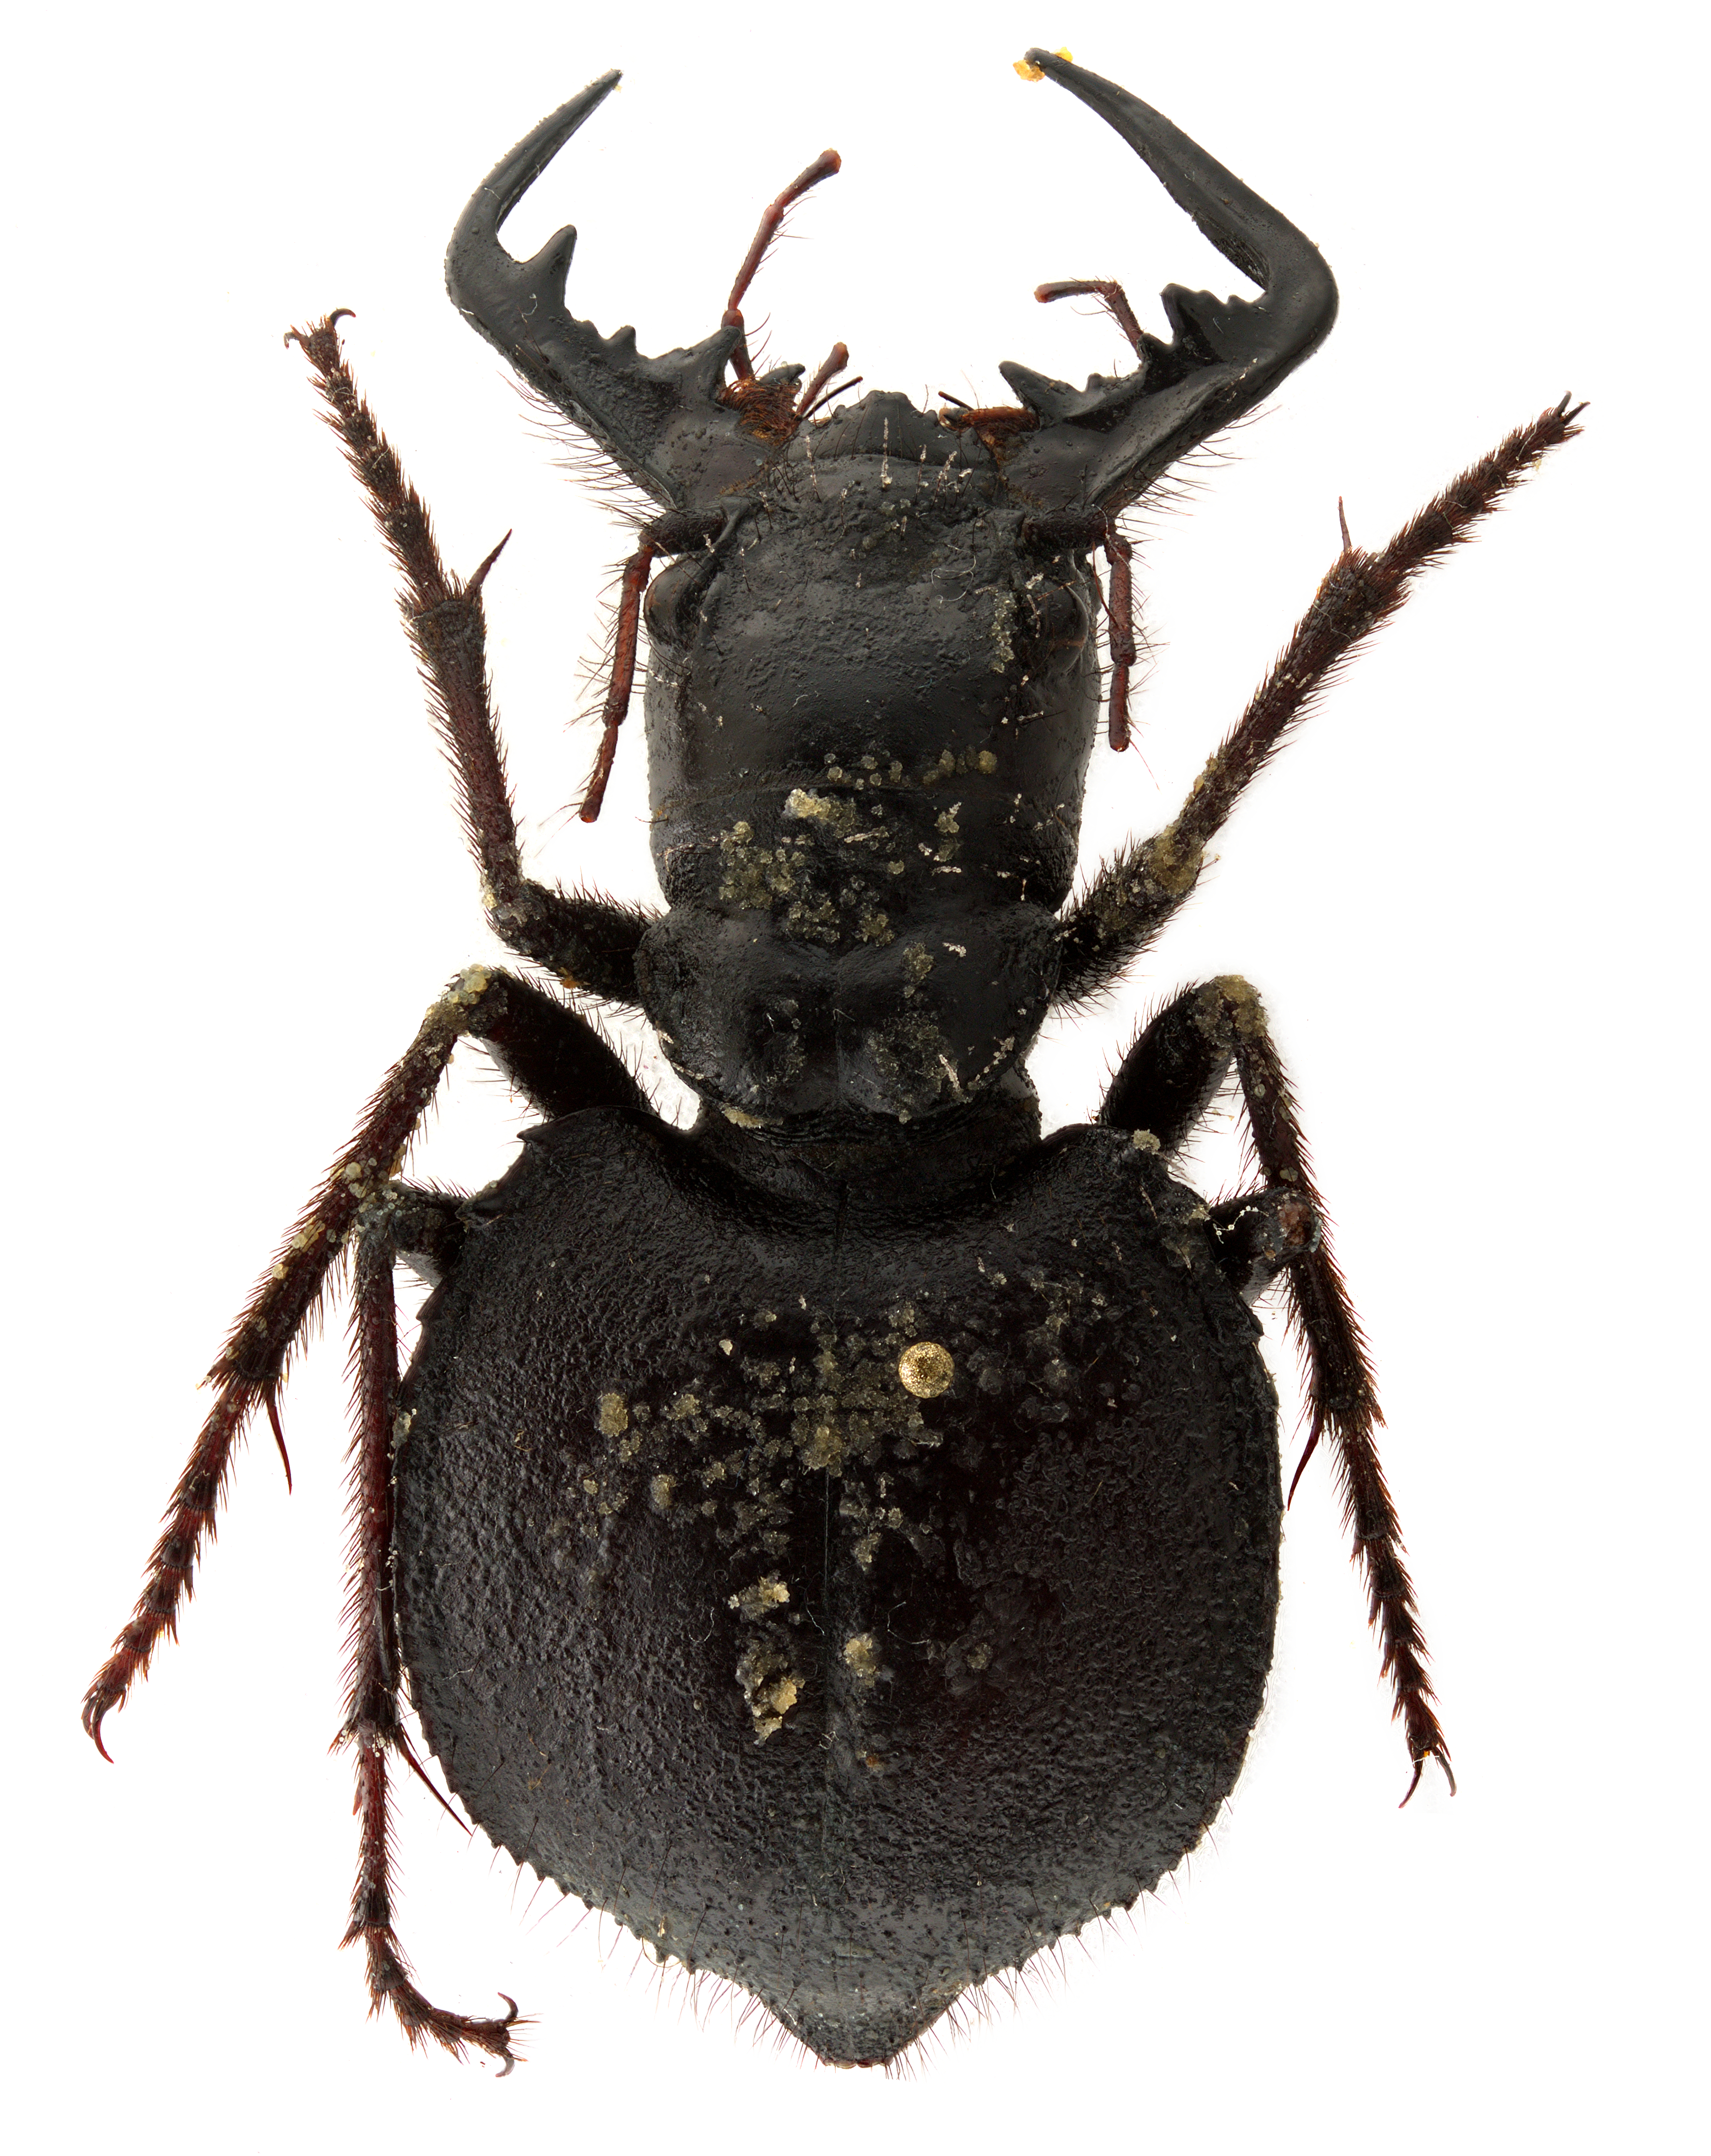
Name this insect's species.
Manticora gruti
